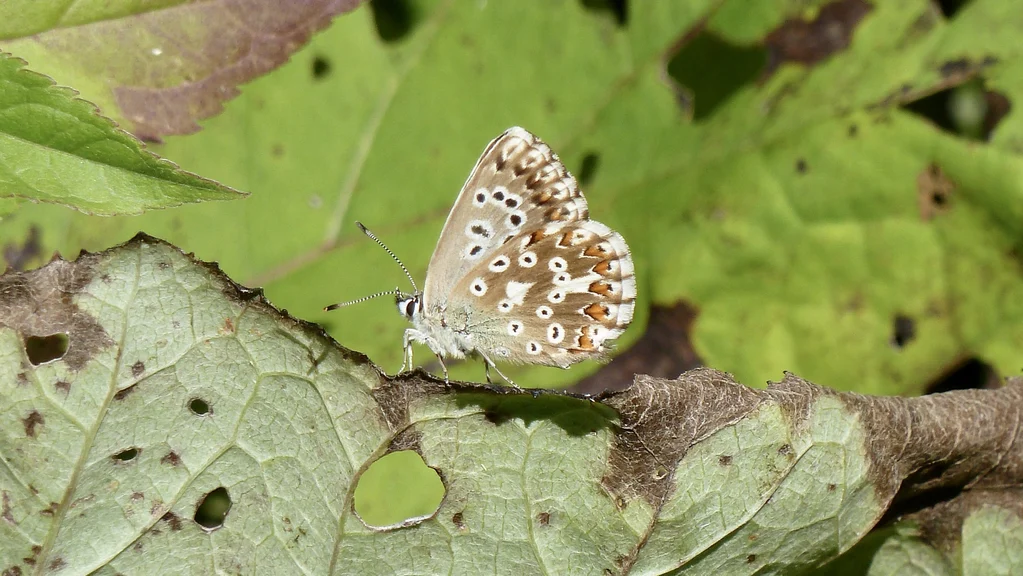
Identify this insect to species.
Lysandra coridon
